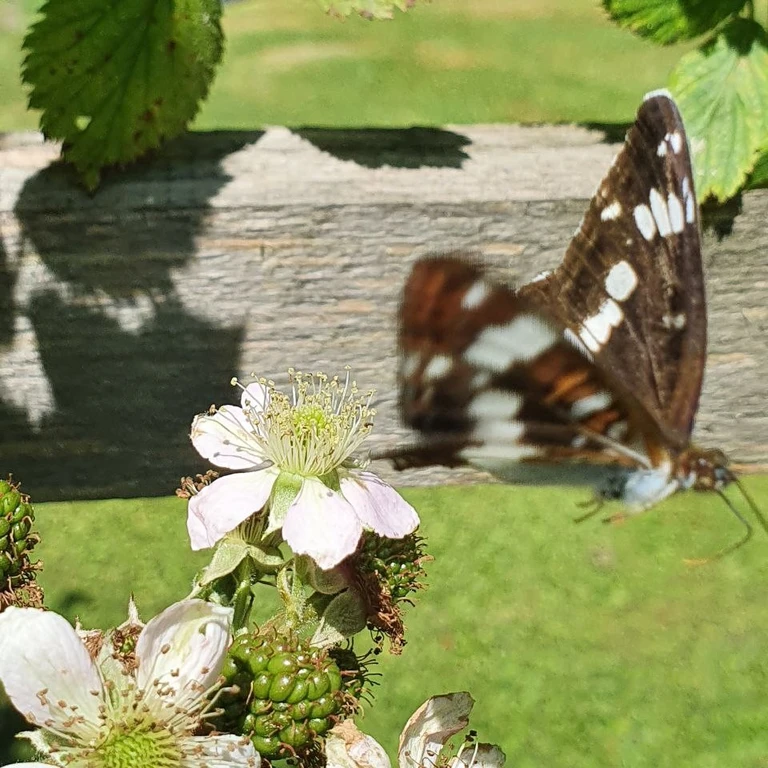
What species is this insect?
Limenitis camilla (also Ladoga camilla)
